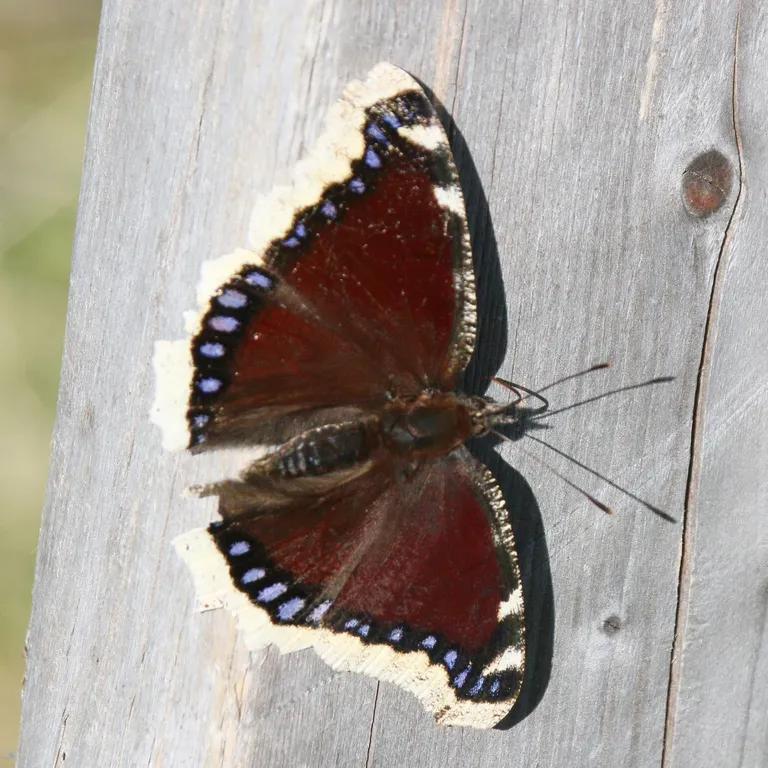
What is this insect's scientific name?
Nymphalis antiopa
